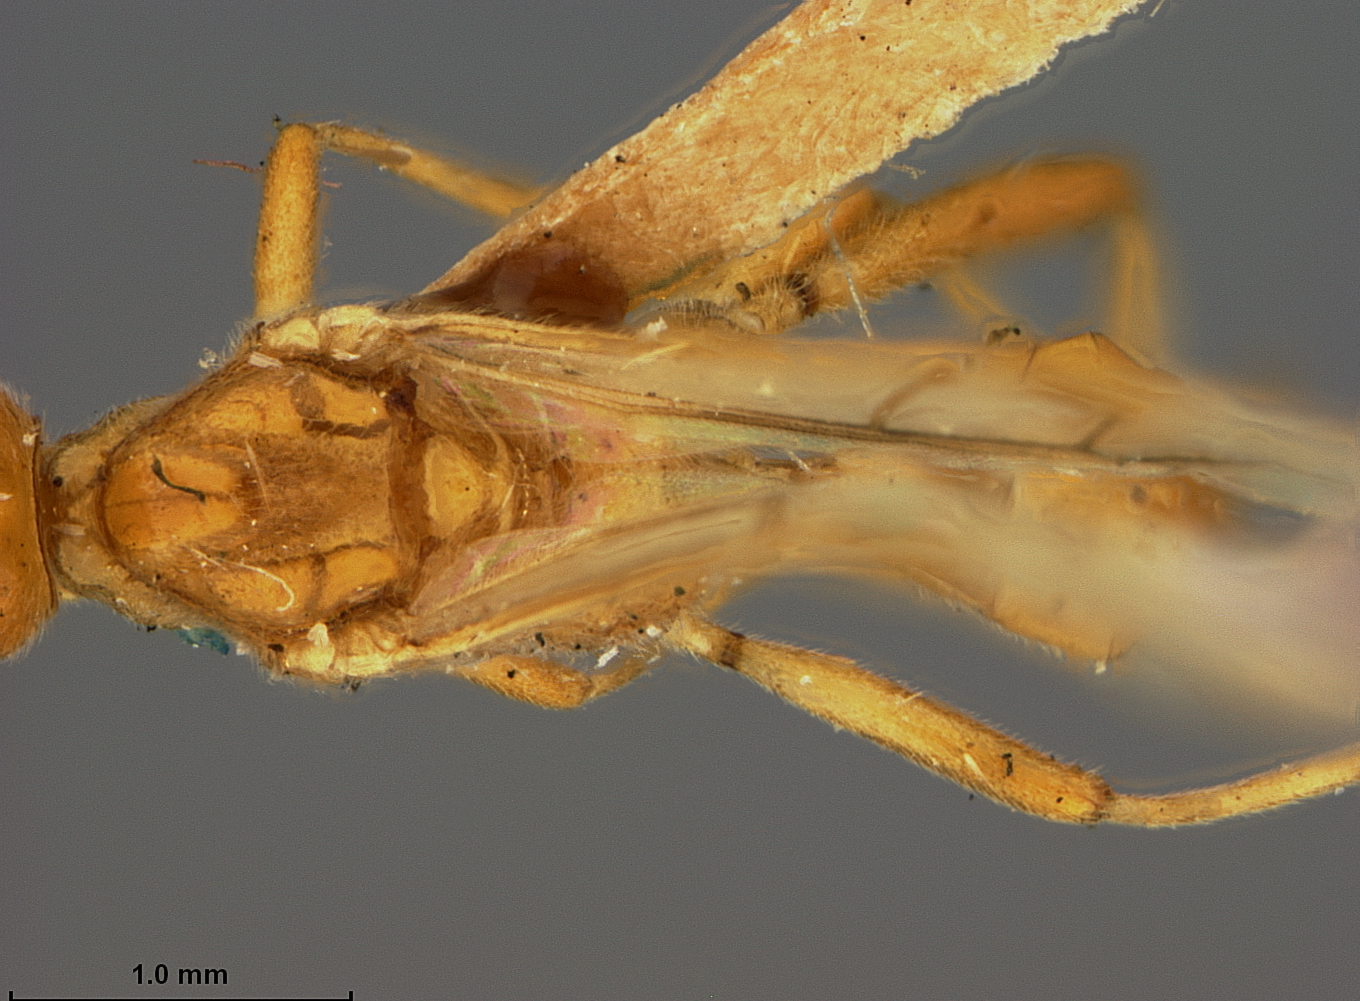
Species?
Meteorus bacoorensis
